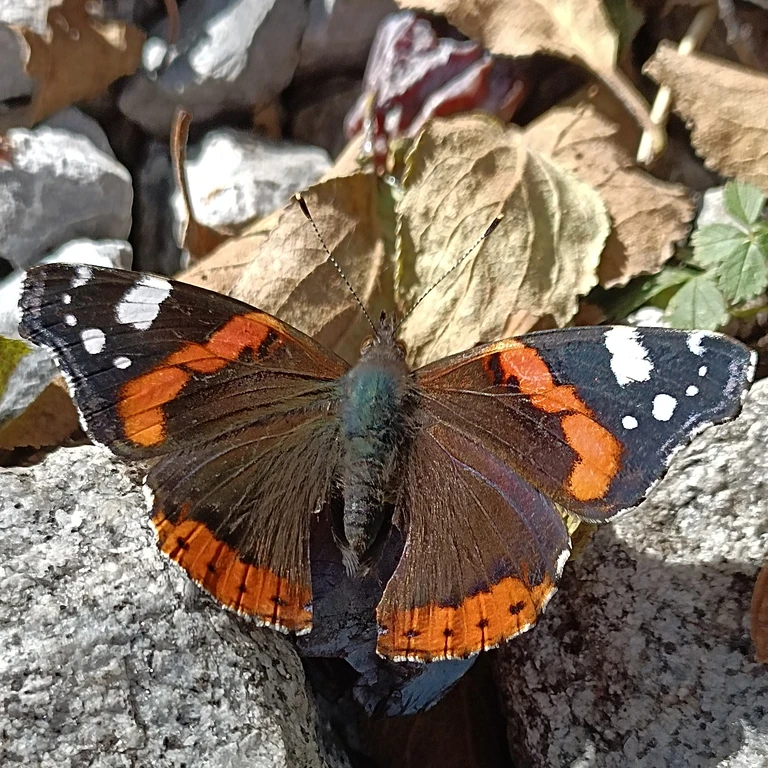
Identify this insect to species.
Vanessa atalanta
